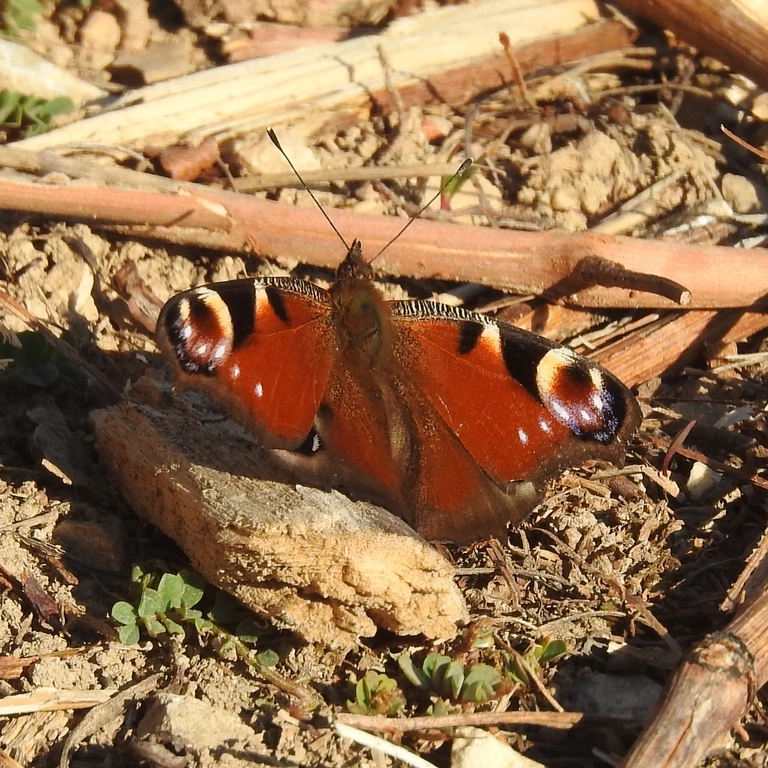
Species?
Aglais io
